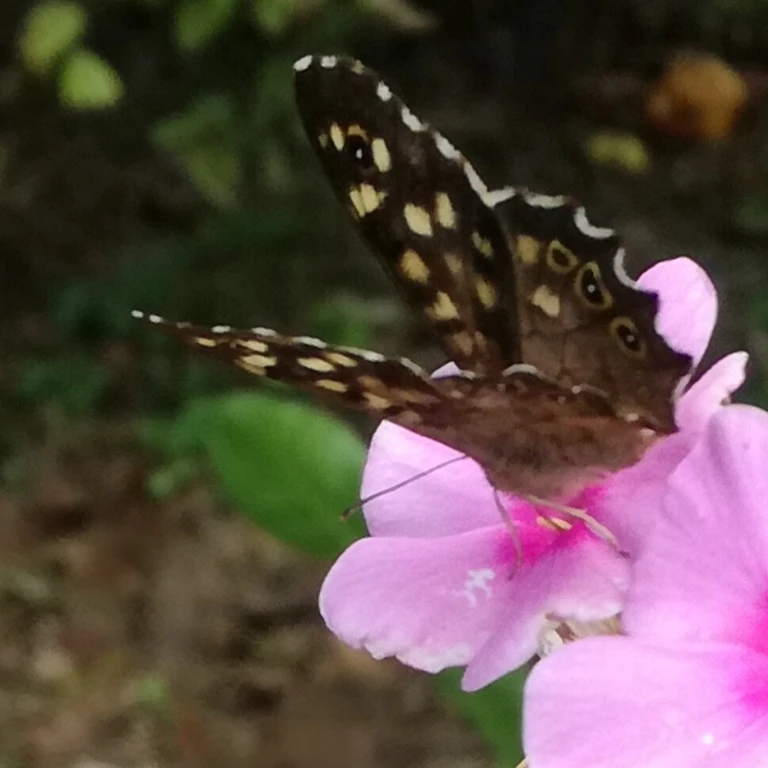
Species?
Pararge aegeria
